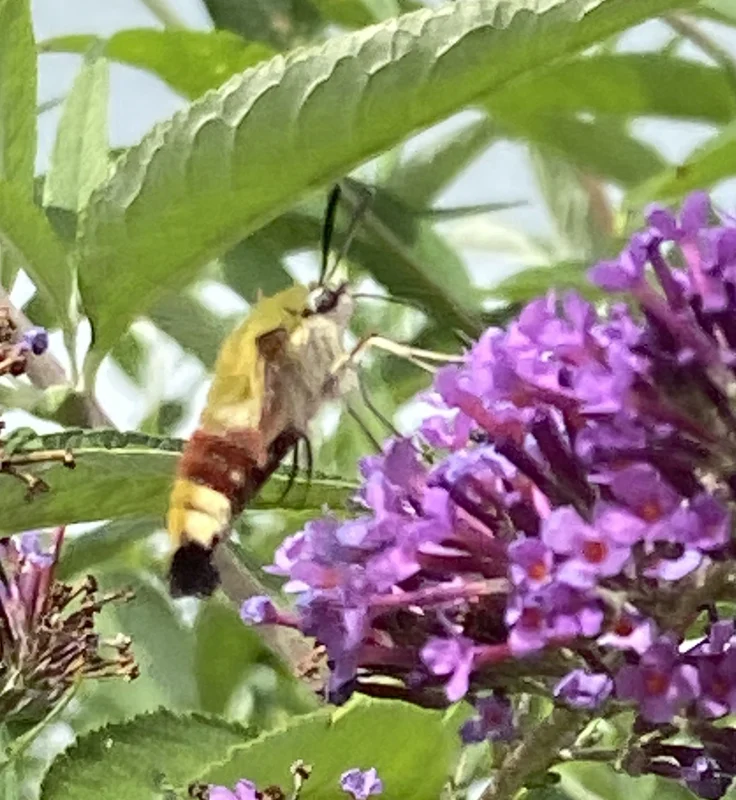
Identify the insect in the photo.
Hemaris fuciformis
